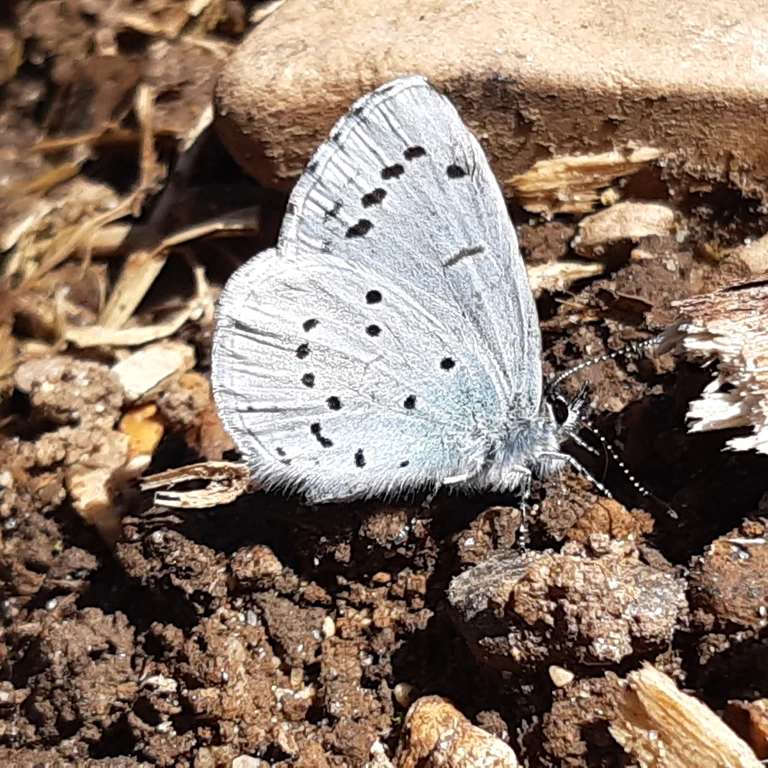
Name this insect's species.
Celastrina argiolus
